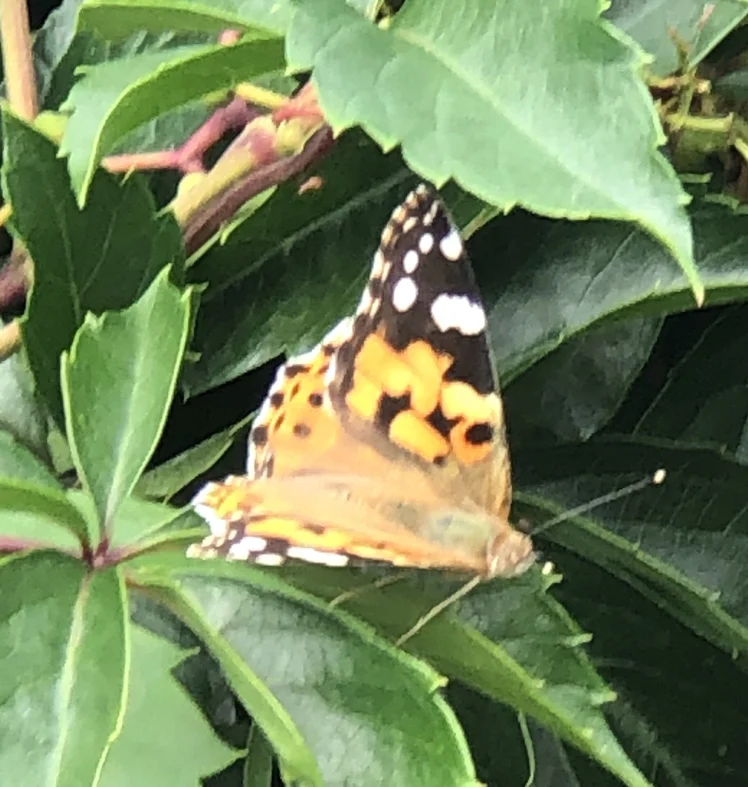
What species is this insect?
Vanessa cardui
